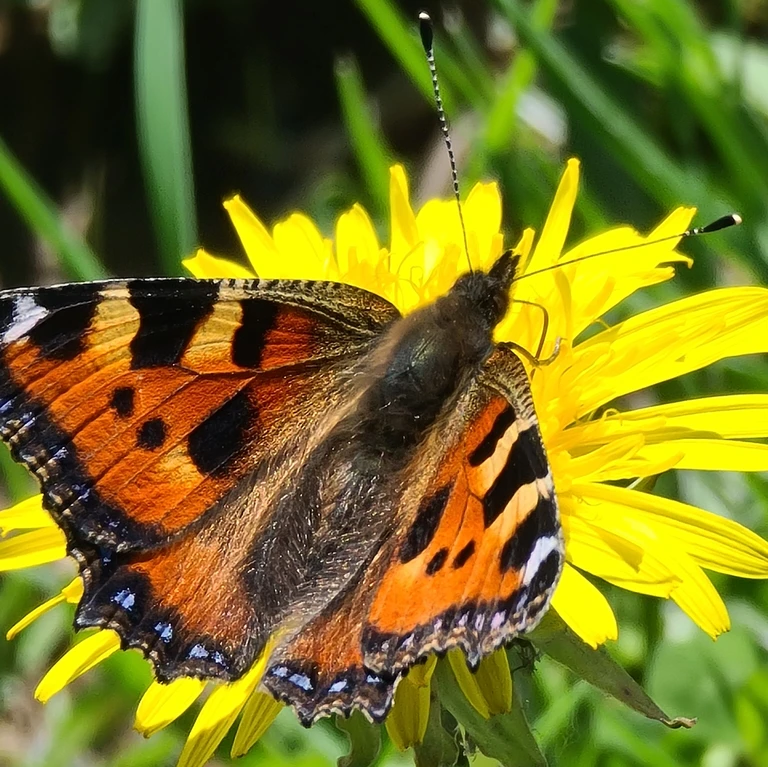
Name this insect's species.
Aglais urticae
